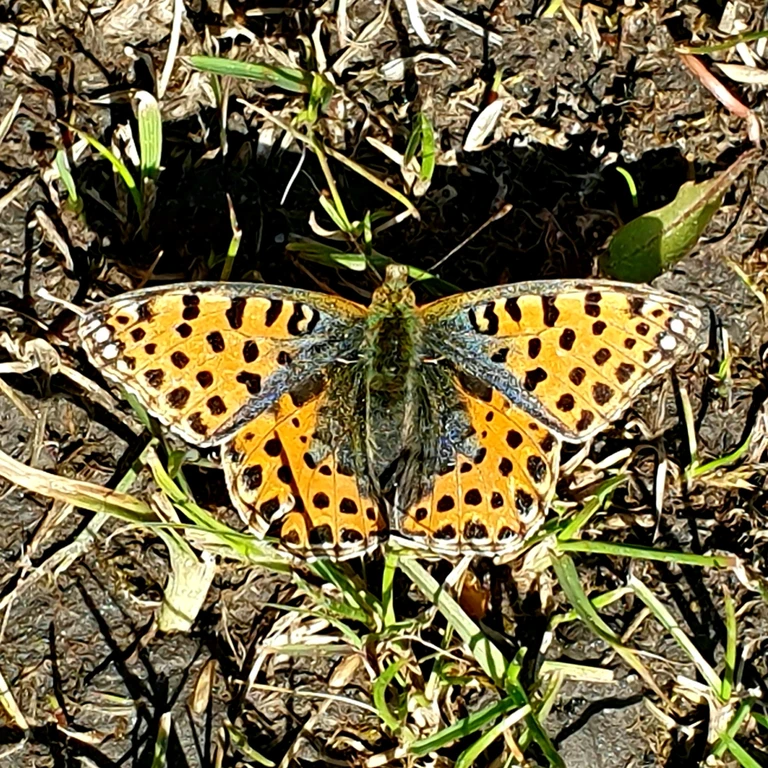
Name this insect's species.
Issoria lathonia
